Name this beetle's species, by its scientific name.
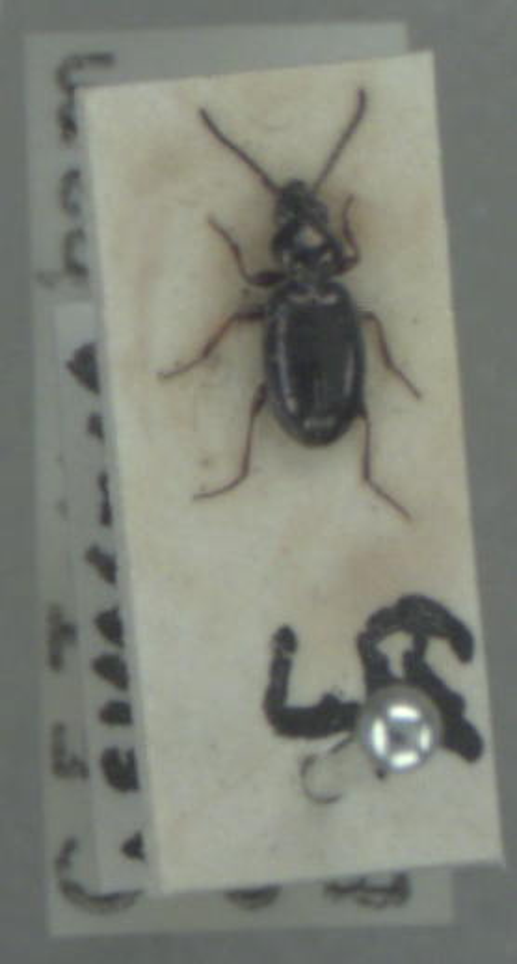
Bembidion lampros
